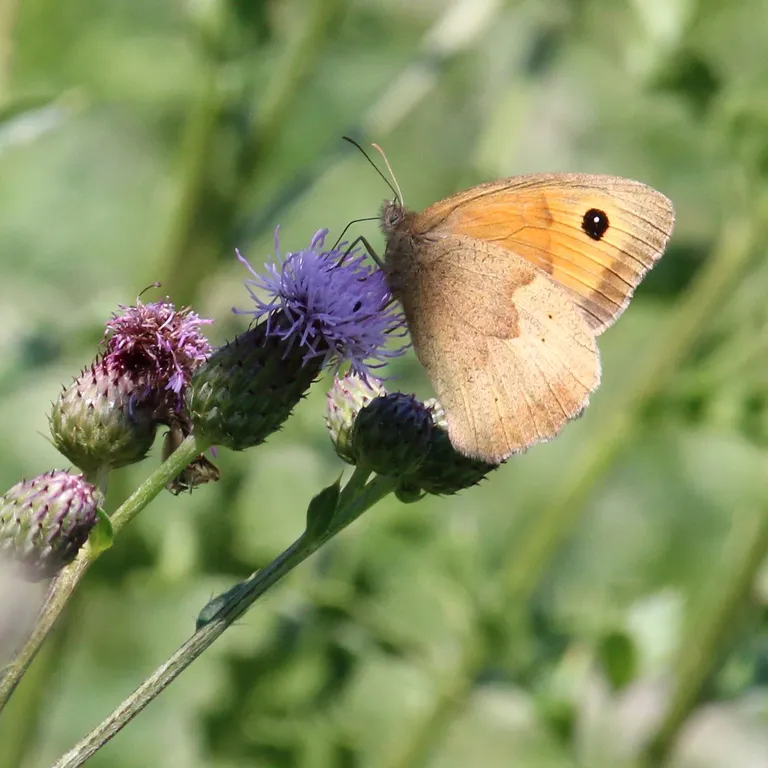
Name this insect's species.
Maniola jurtina
